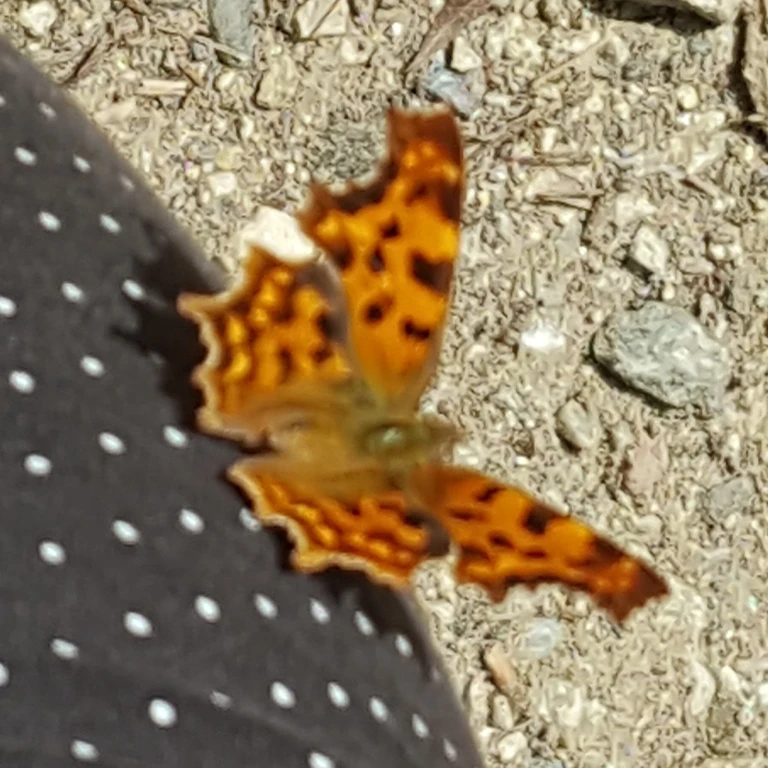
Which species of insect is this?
Polygonia c-album
